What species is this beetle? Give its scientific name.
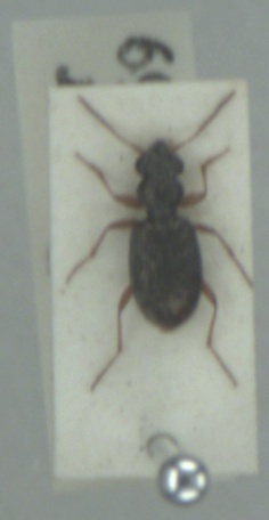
Asaphidion flavipes
